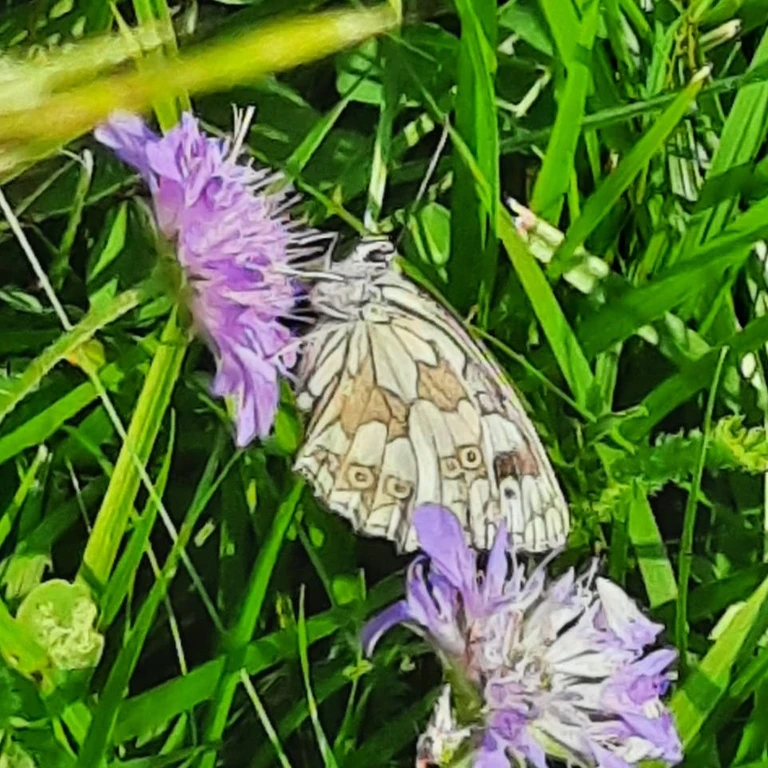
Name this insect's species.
Melanargia galathea
